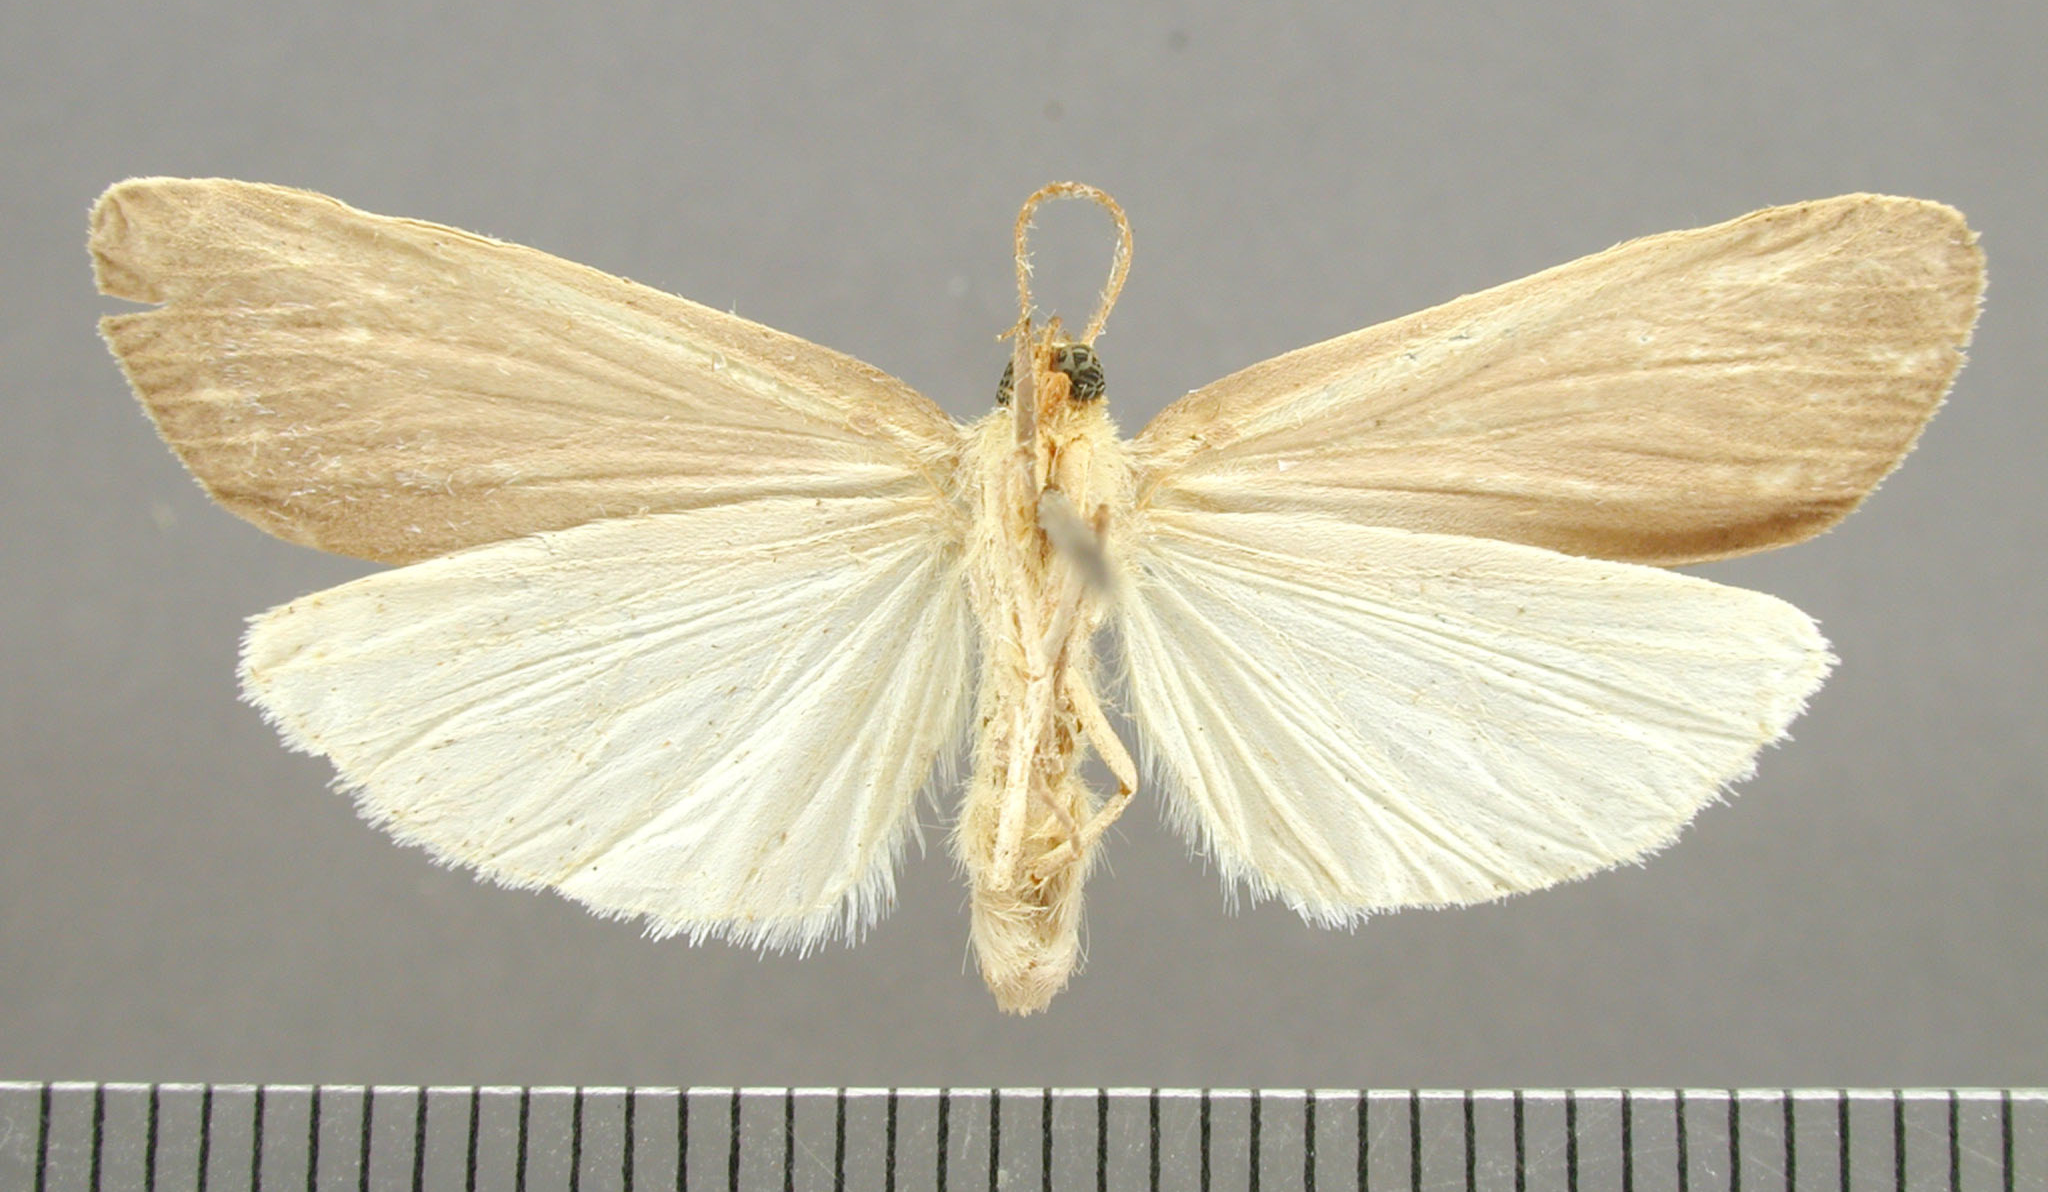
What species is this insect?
Agylla hampsoni
